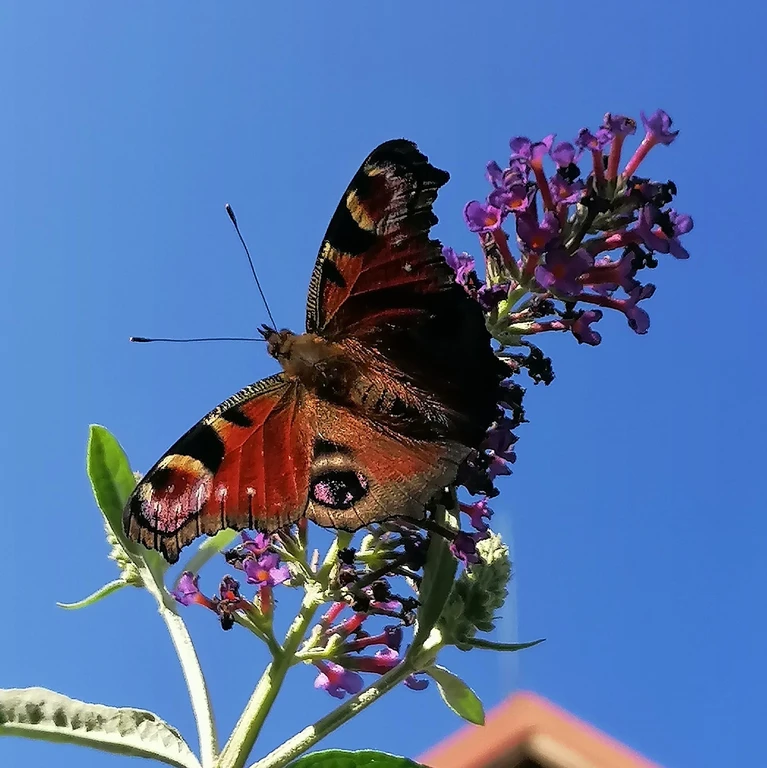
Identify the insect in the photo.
Aglais io
